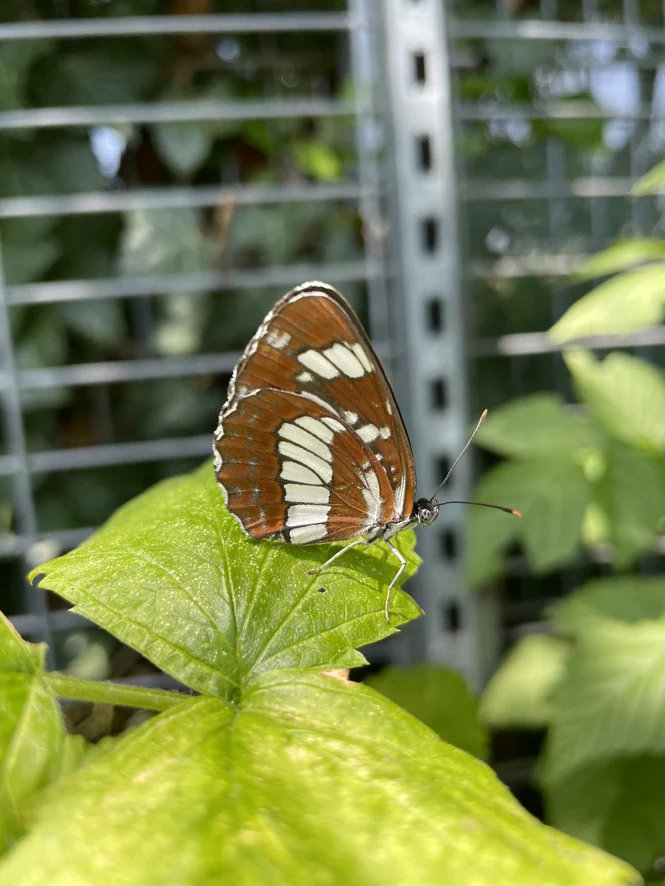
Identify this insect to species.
Neptis rivularis
